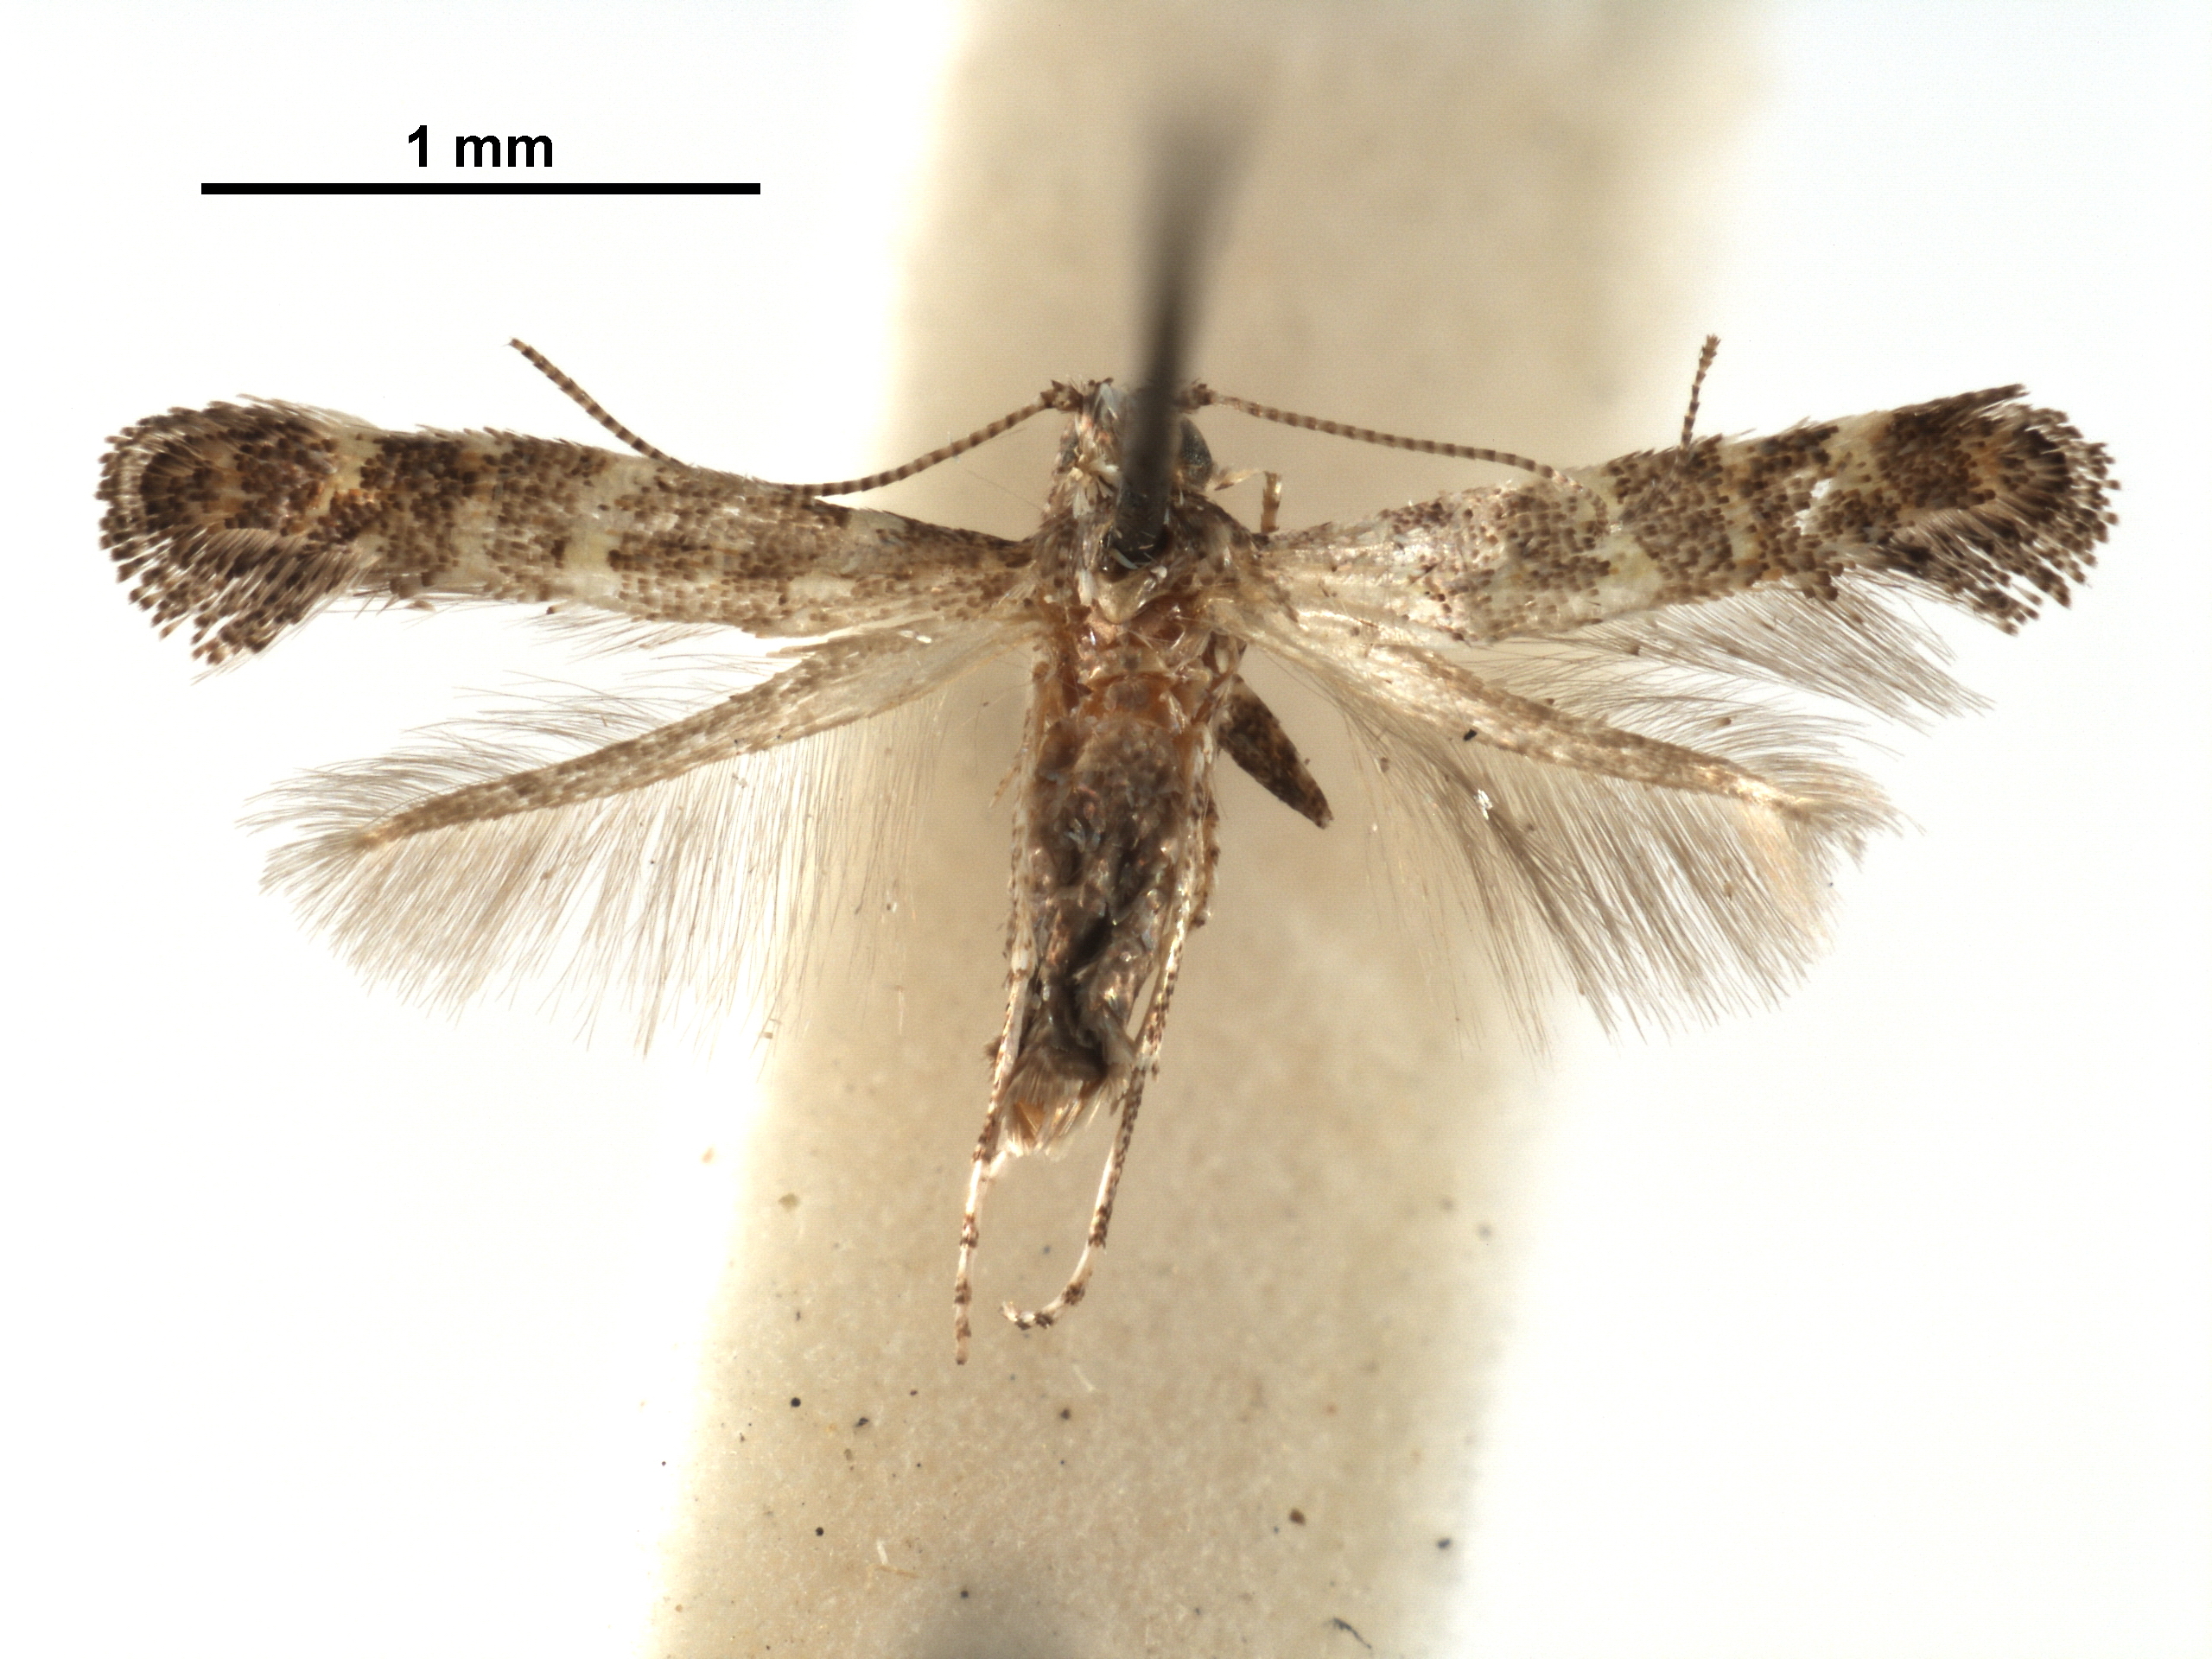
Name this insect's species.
Ectropina acidula
